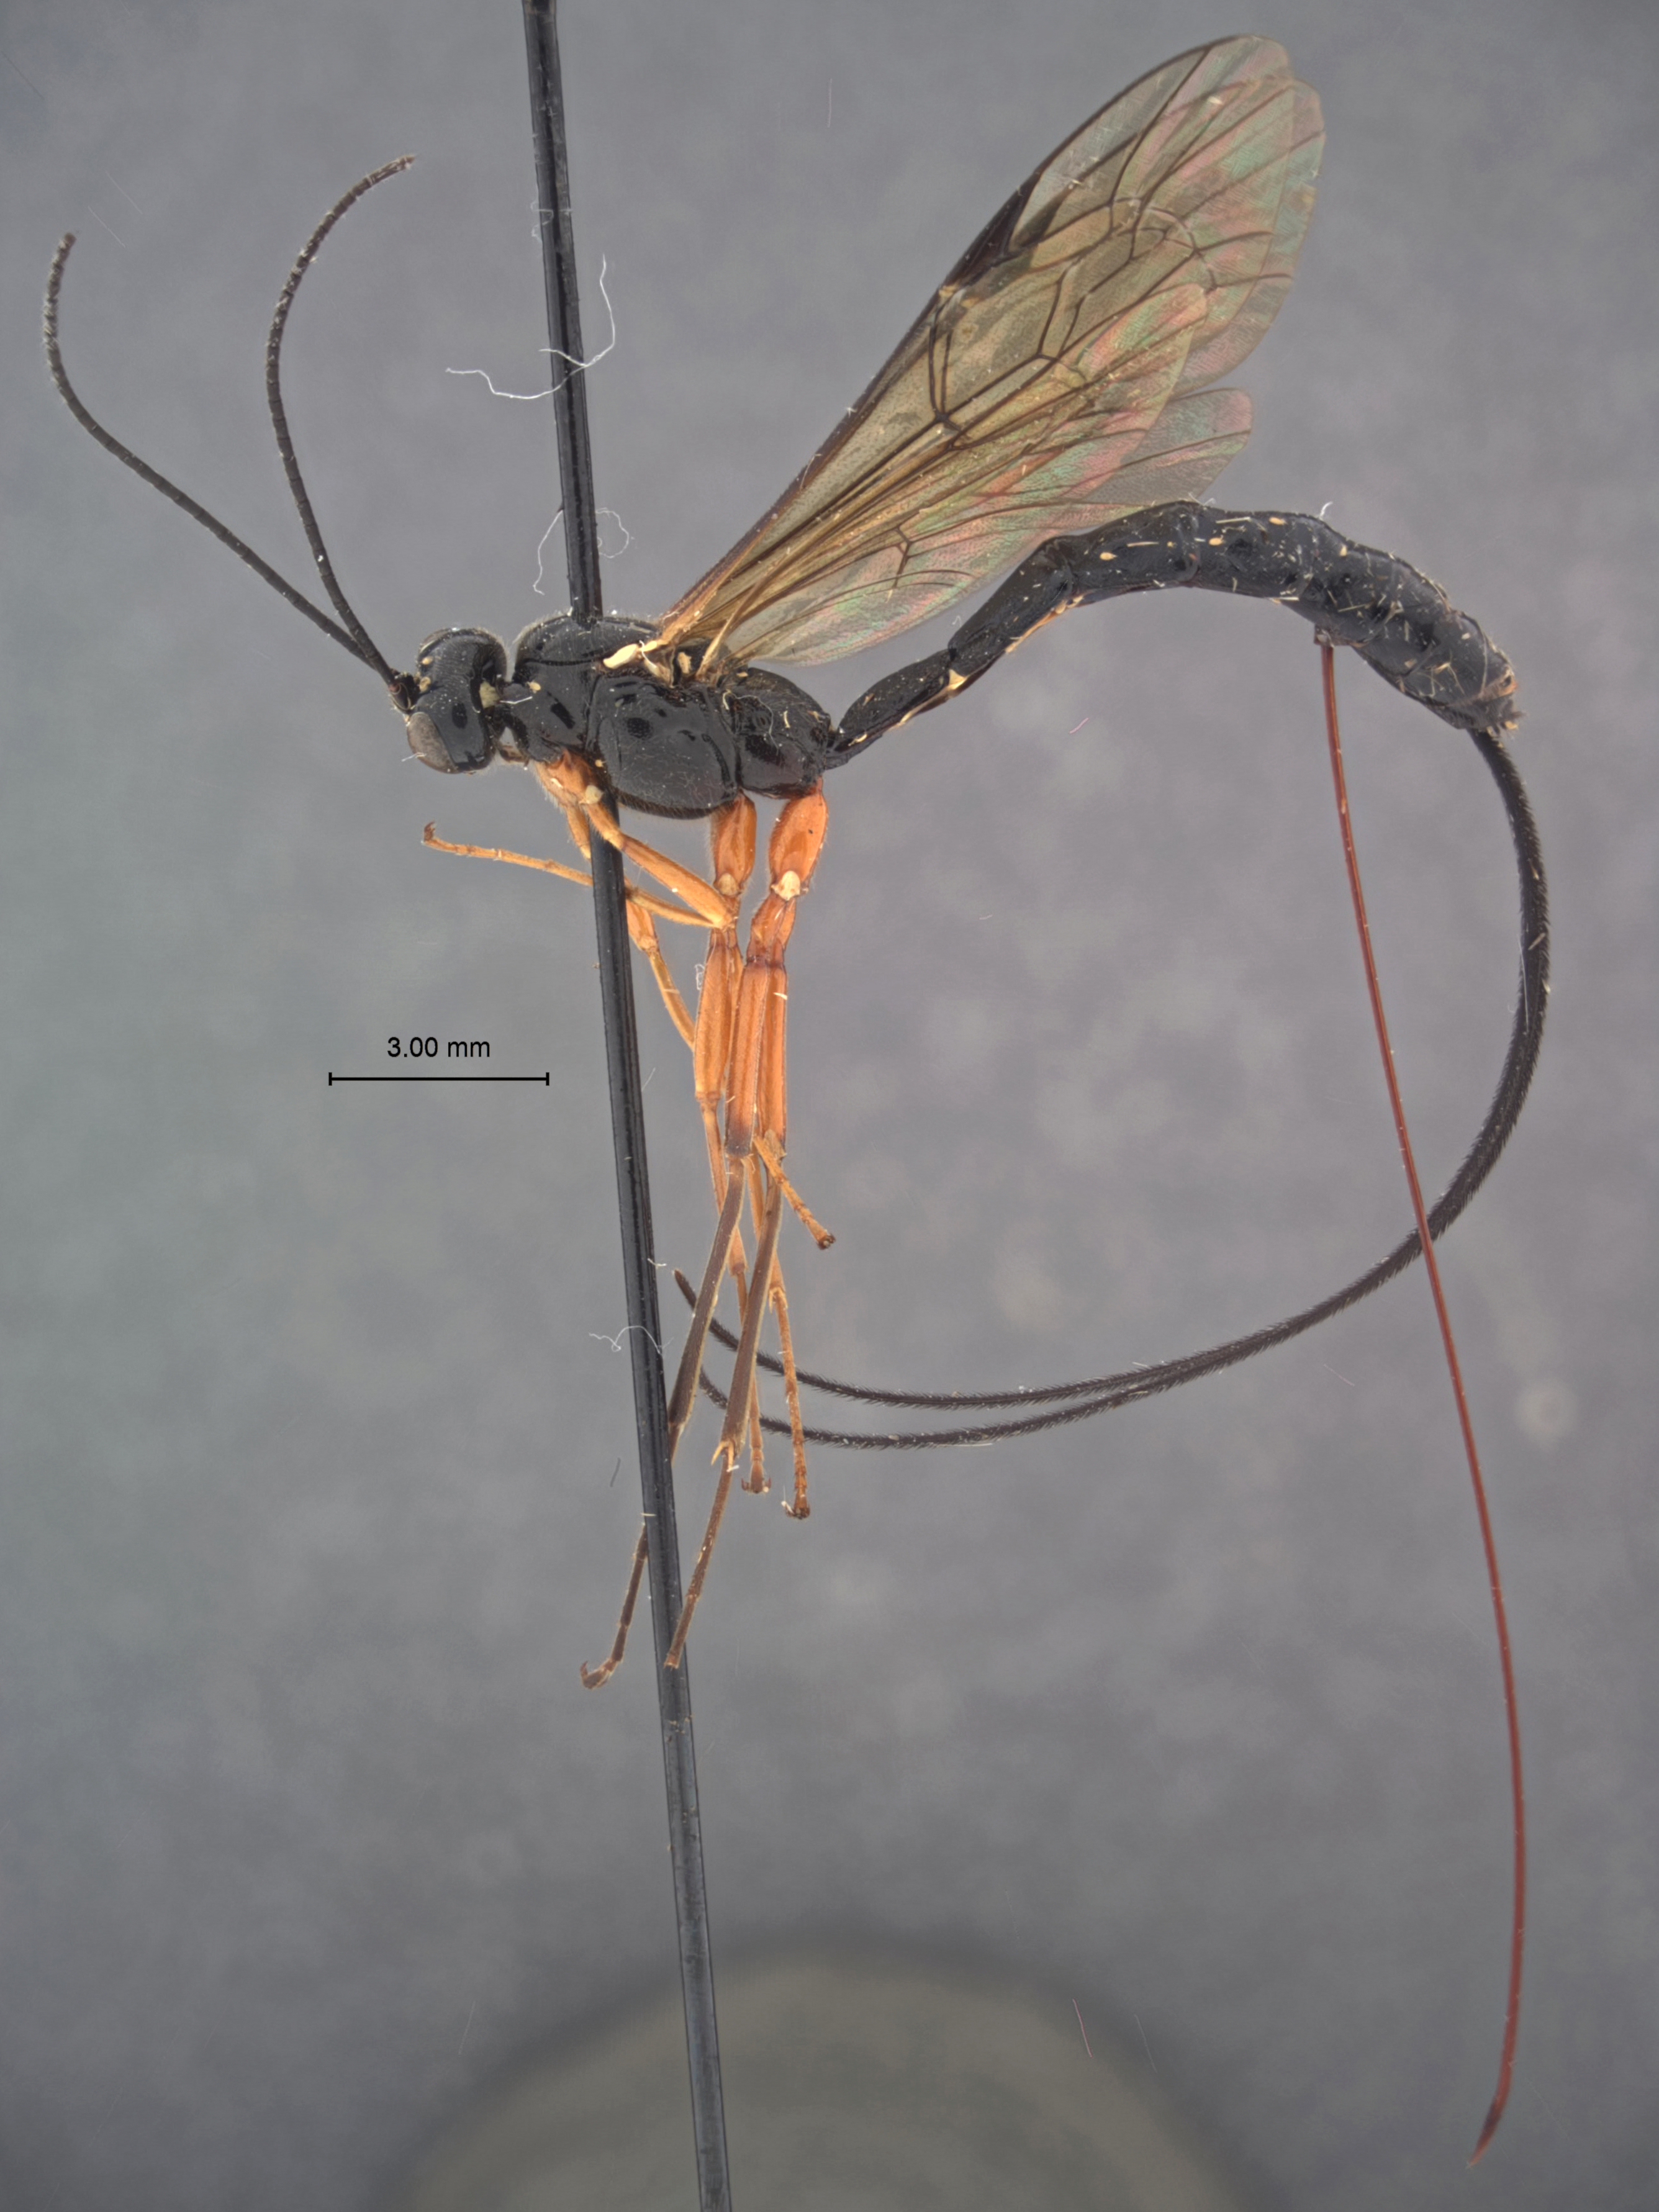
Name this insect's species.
Dolichomitus foxleei
